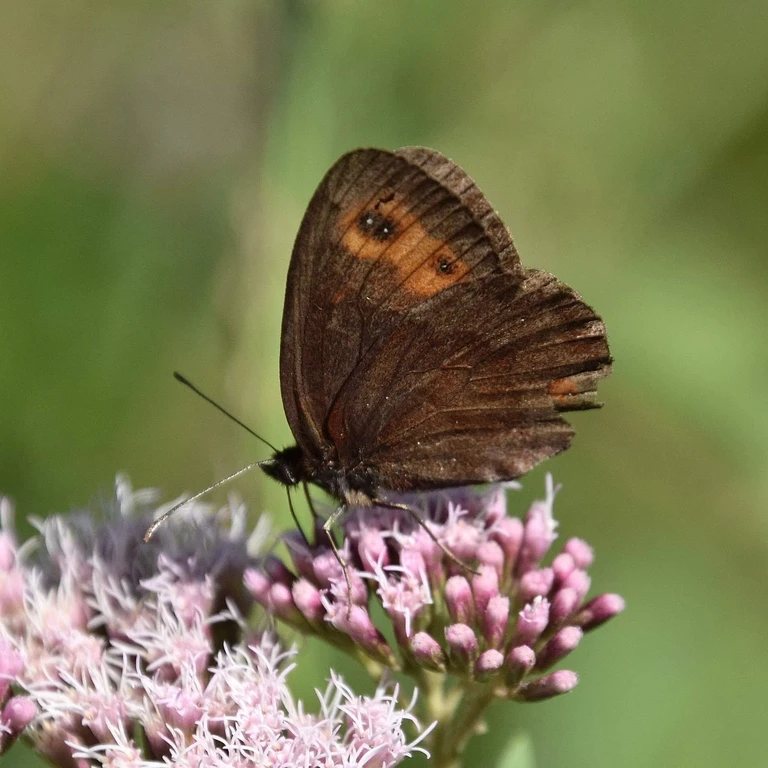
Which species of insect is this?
Erebia aethiops
